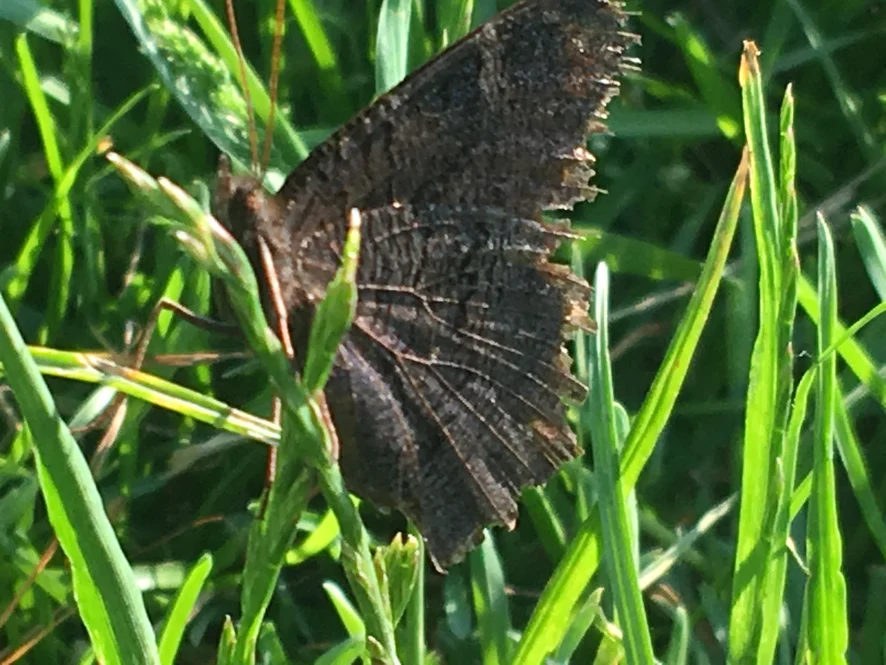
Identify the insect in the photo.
Aglais io
